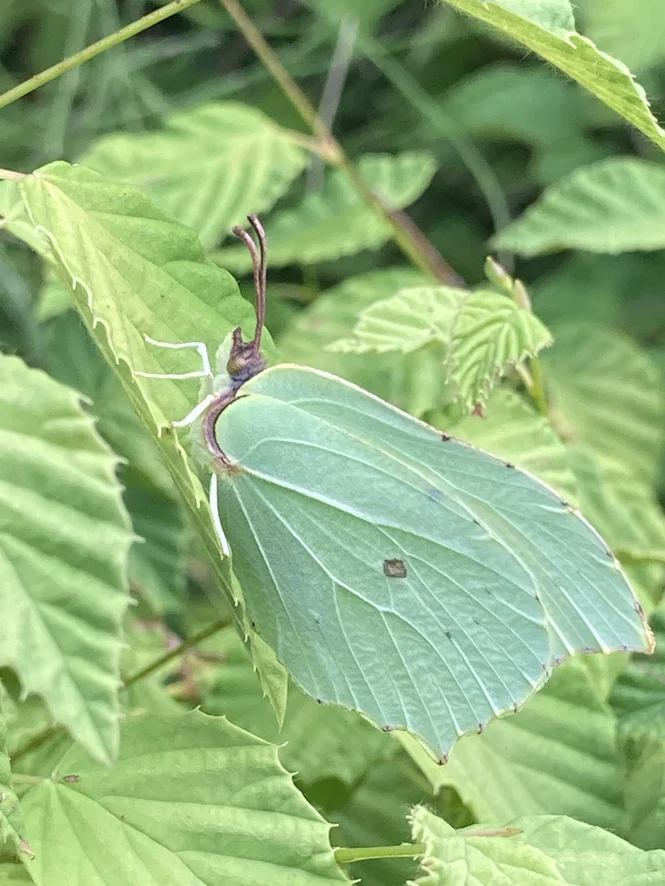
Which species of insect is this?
Gonepteryx rhamni
